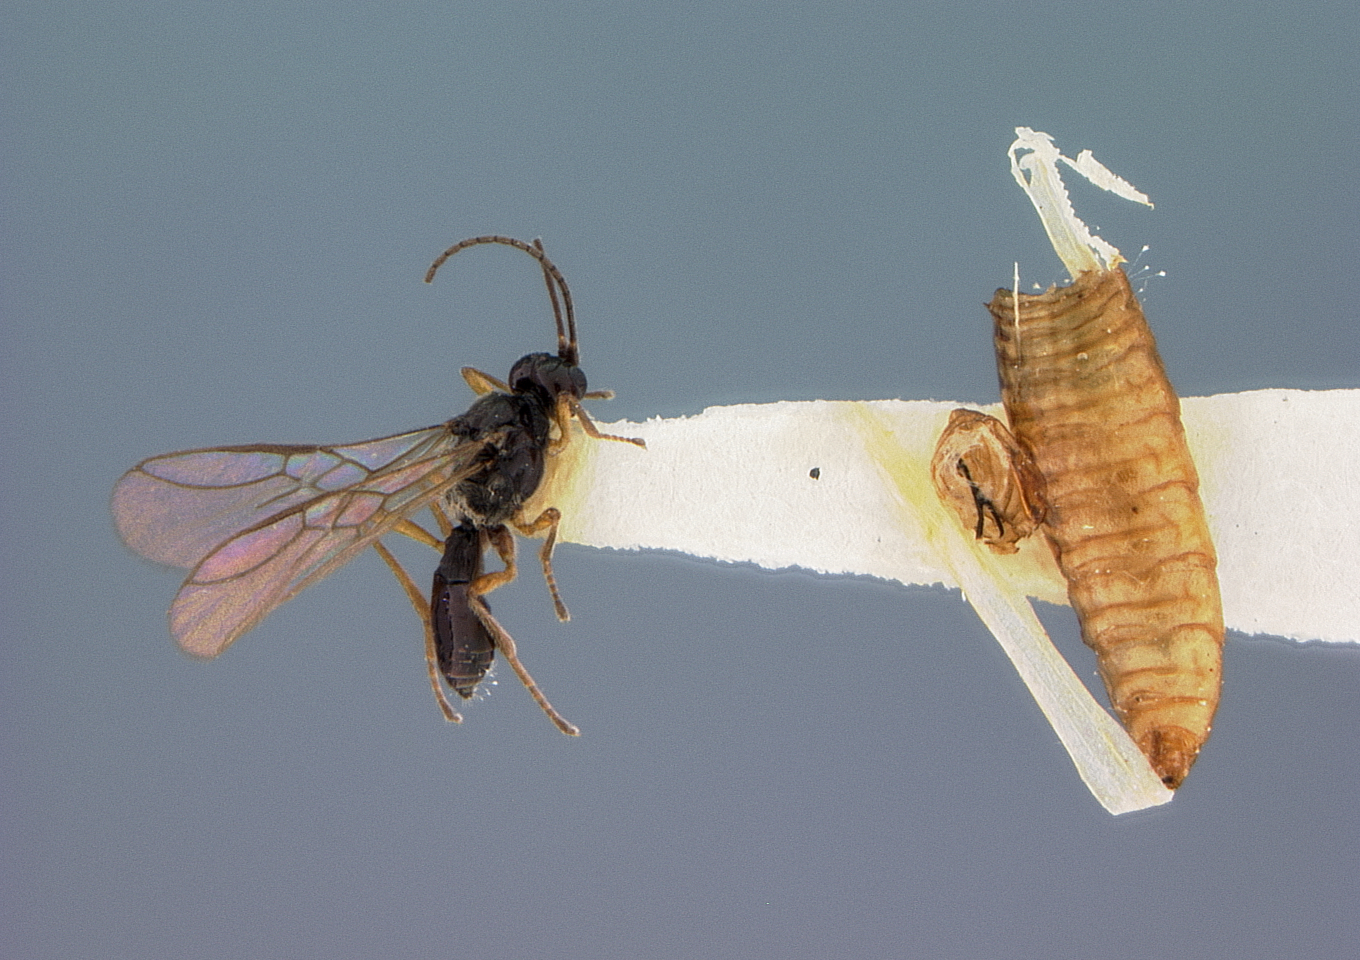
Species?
Chorebus aquaticus
